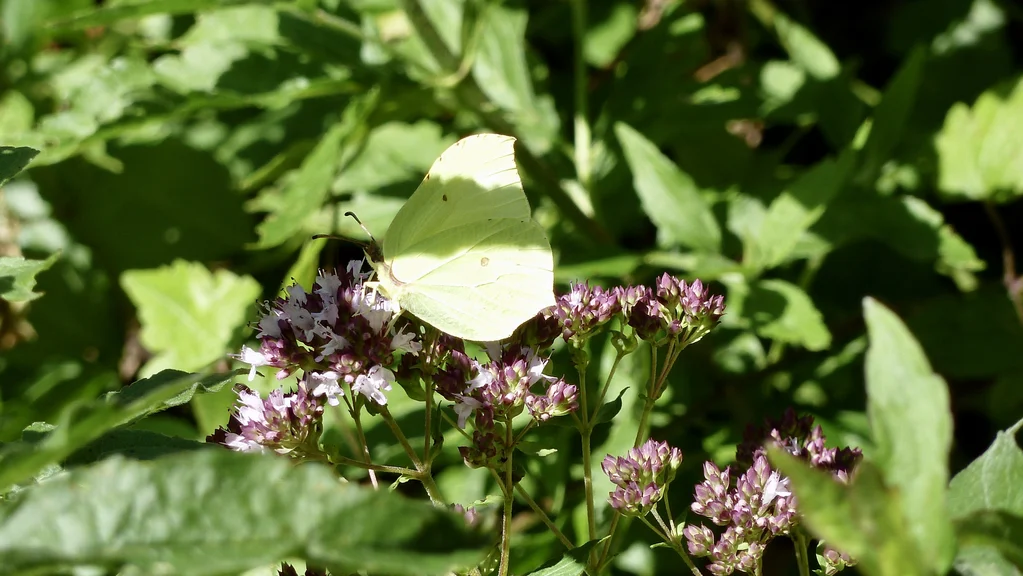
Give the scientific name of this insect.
Gonepteryx rhamni
